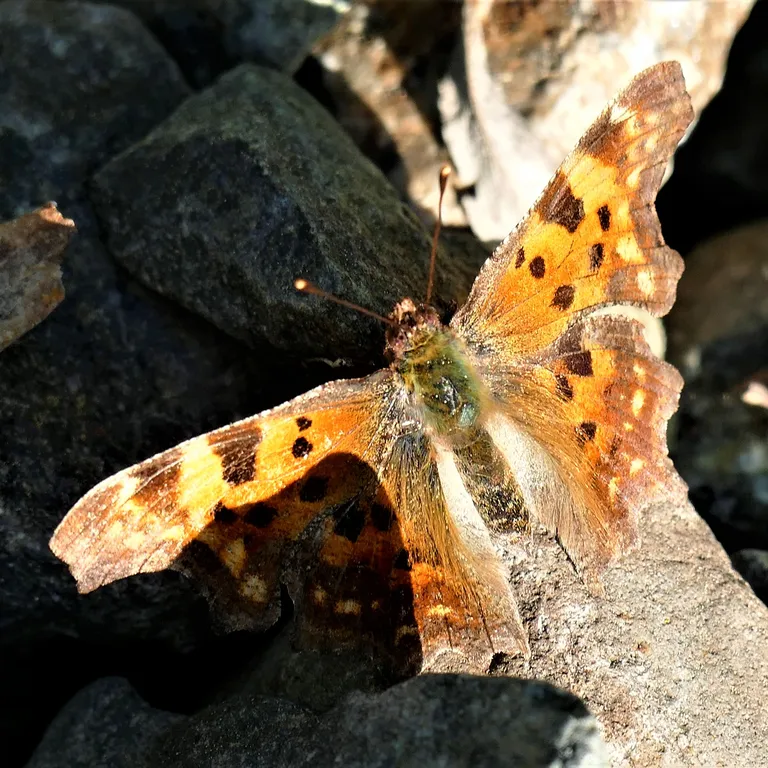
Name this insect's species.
Polygonia c-album
